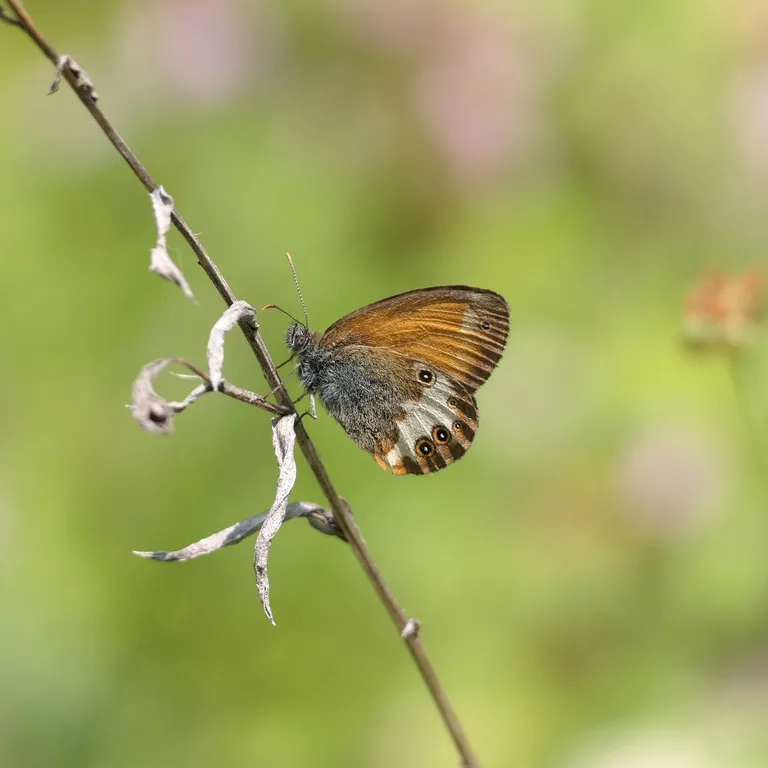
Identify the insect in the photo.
Coenonympha arcania
